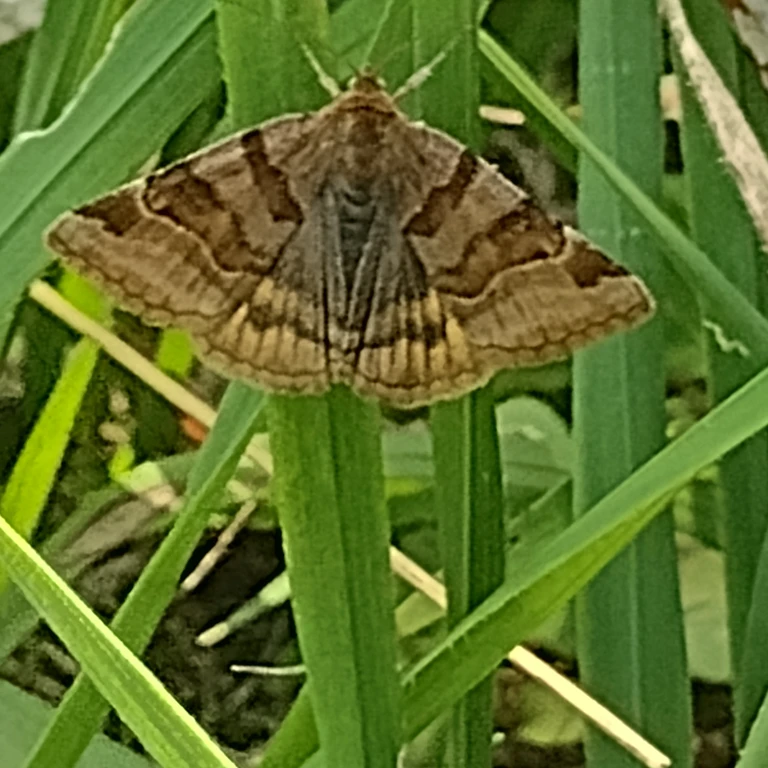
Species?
Euclidia glyphica
